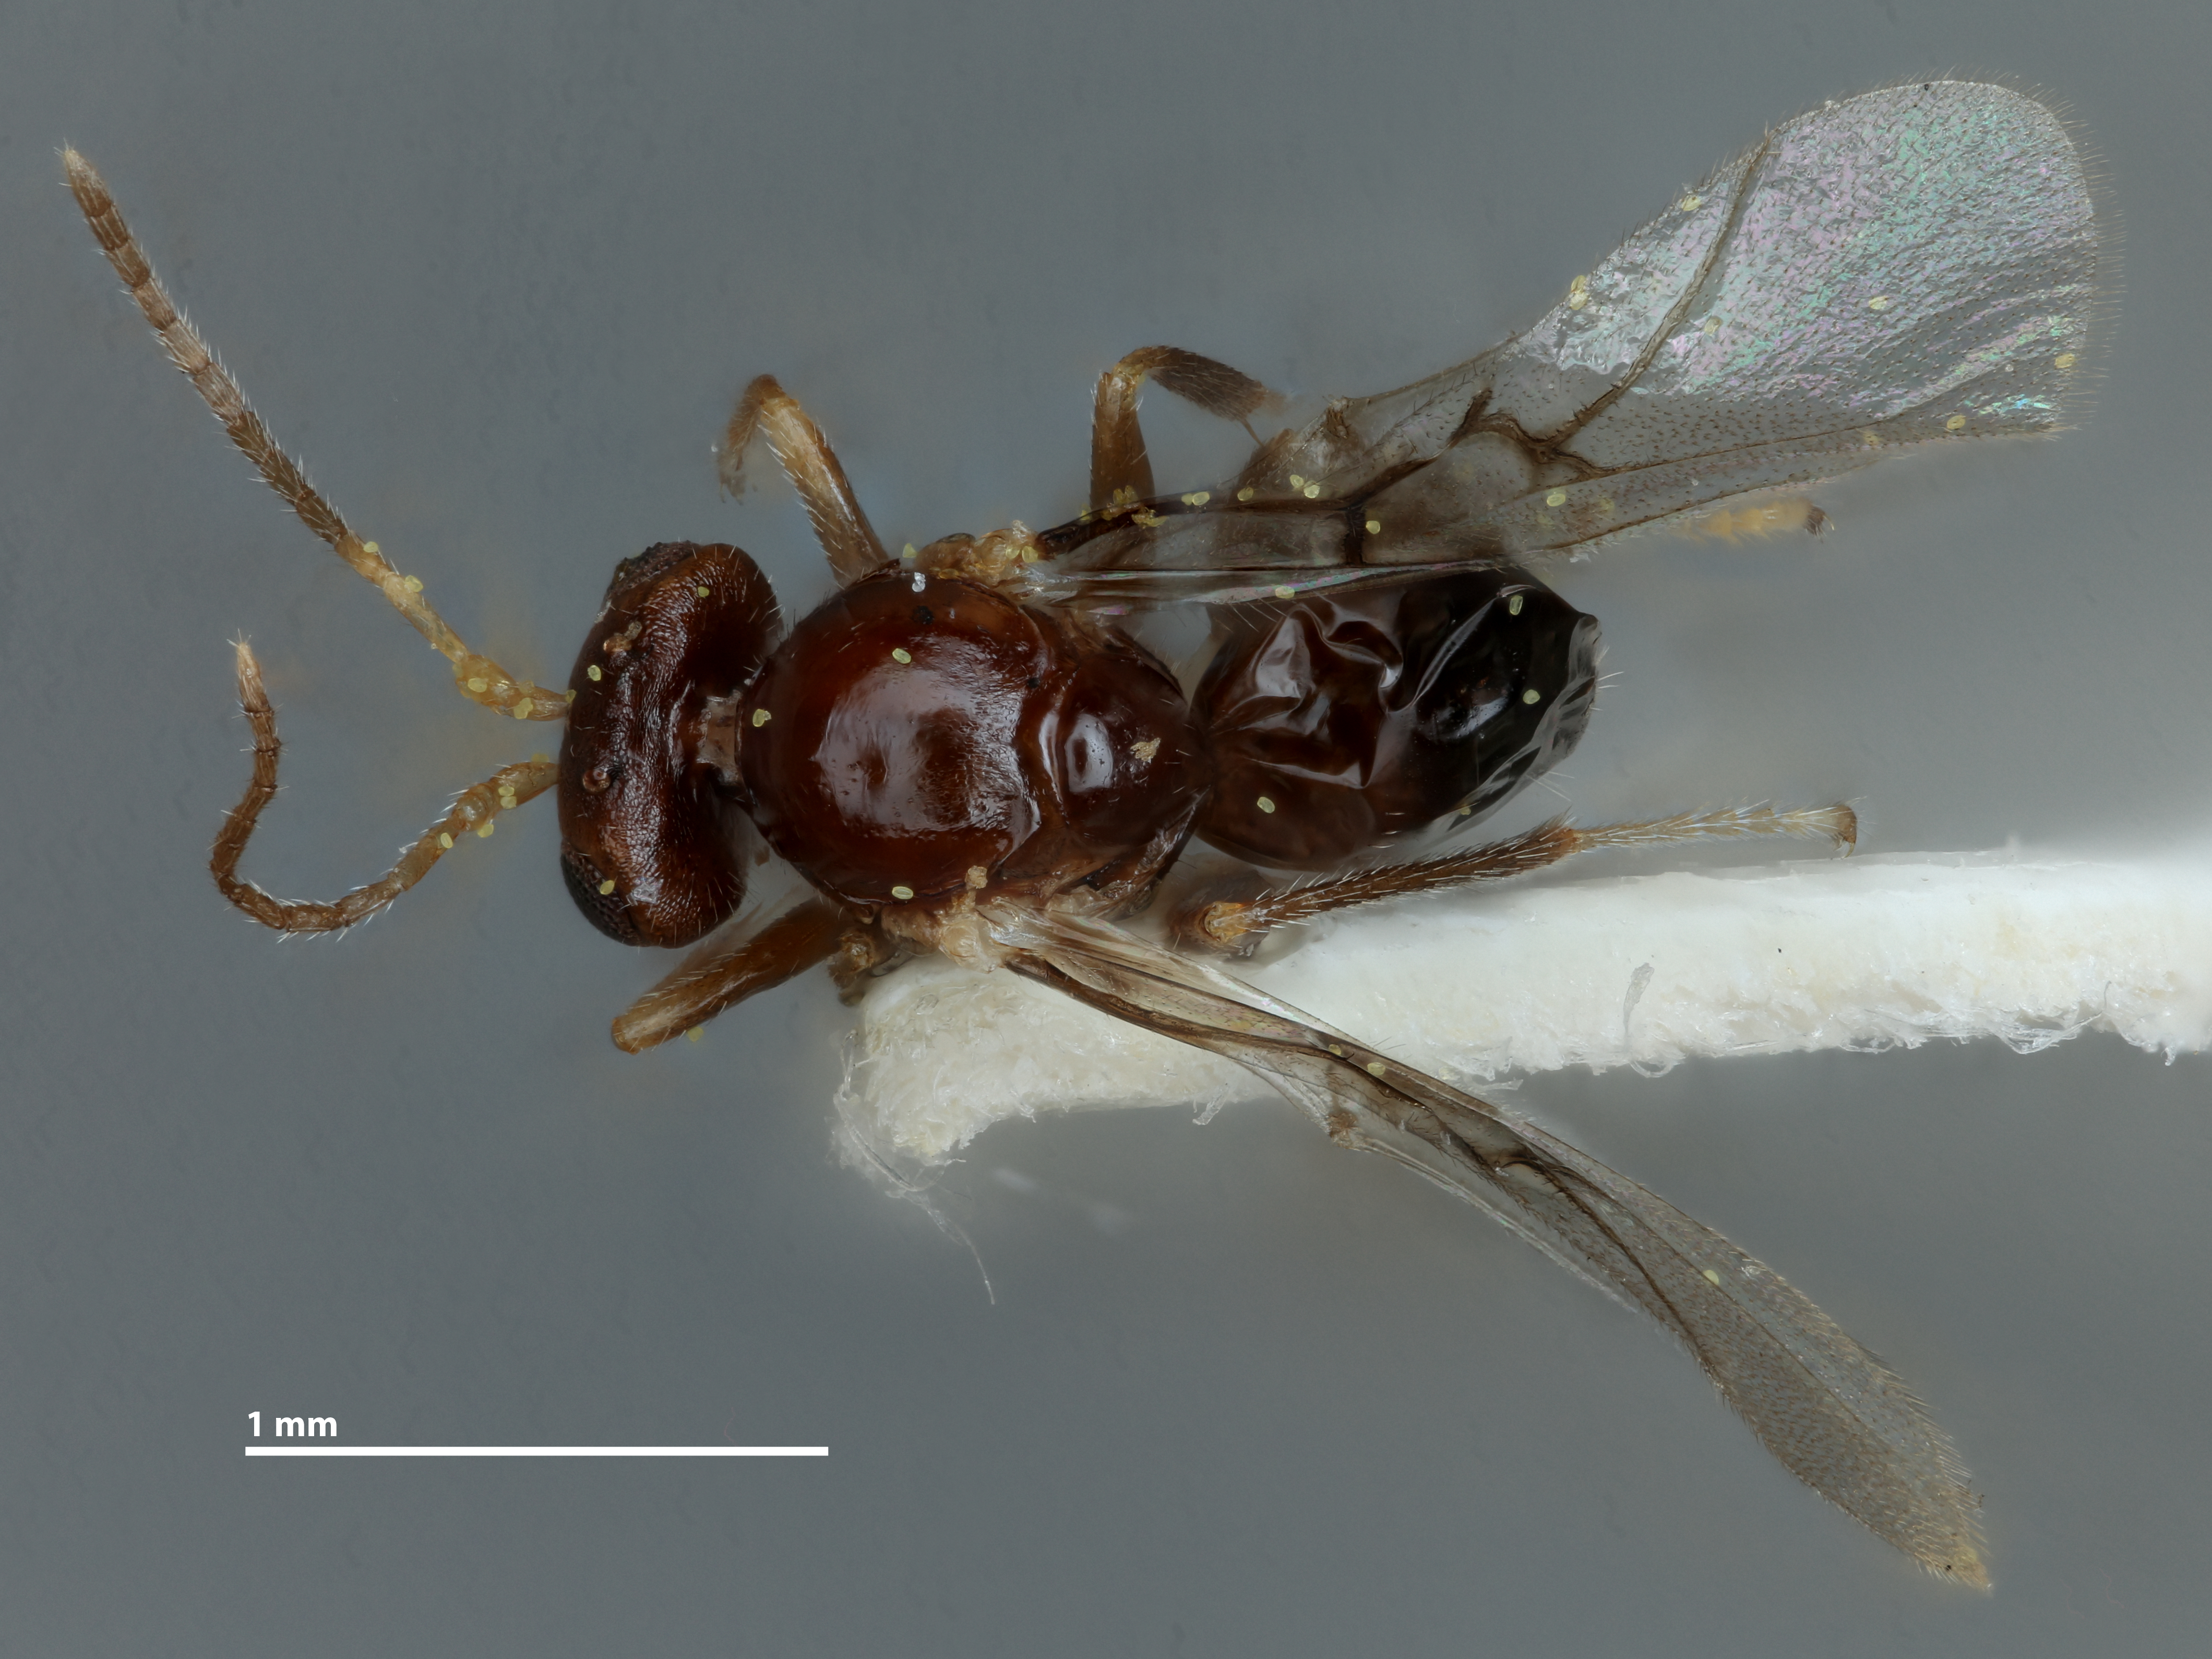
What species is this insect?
Neuroterus christi
